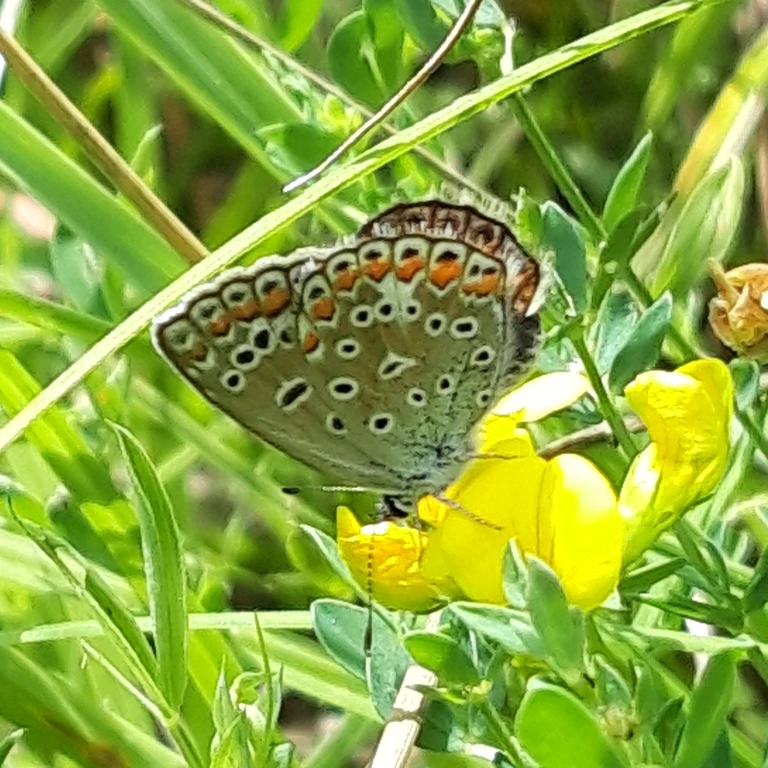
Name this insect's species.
Polyommatus icarus
